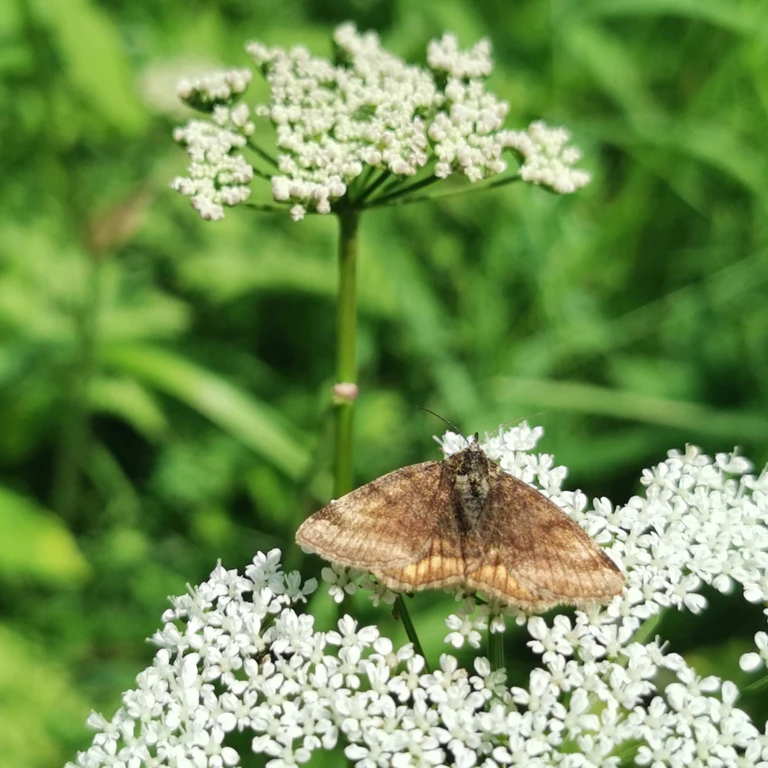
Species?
Euclidia glyphica
